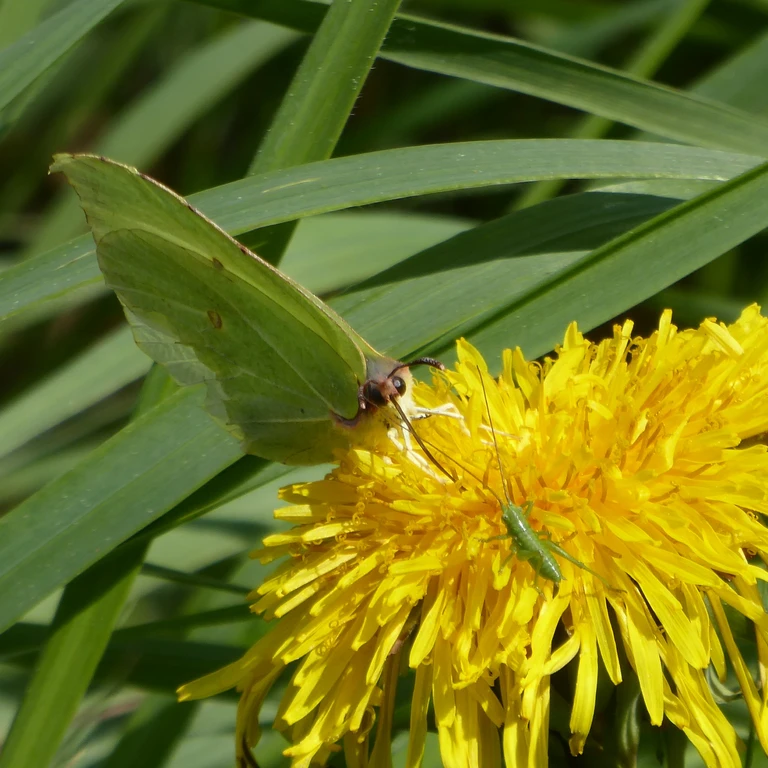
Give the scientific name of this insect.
Gonepteryx rhamni
